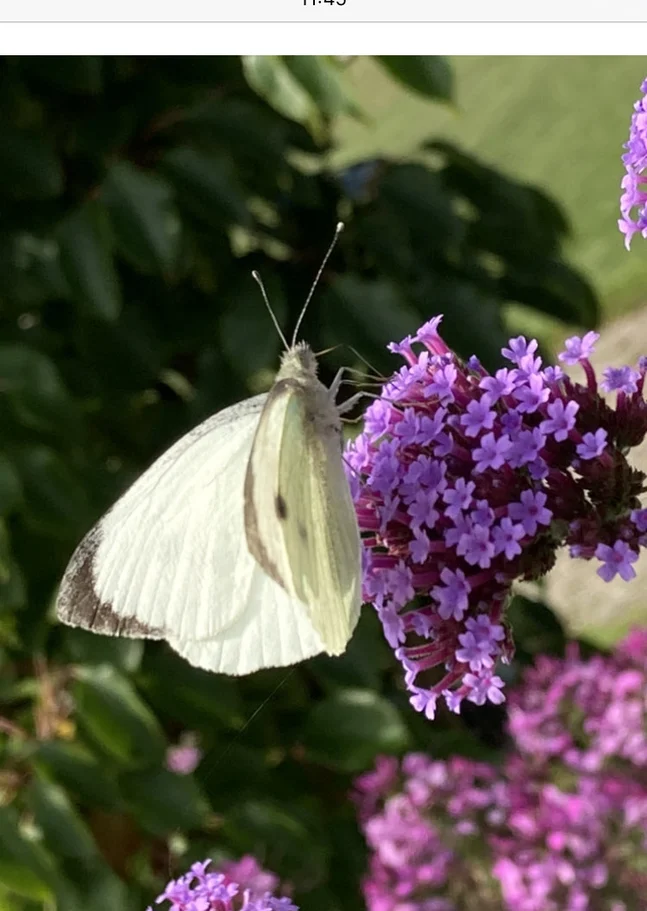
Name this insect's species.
Pieris brassicae
